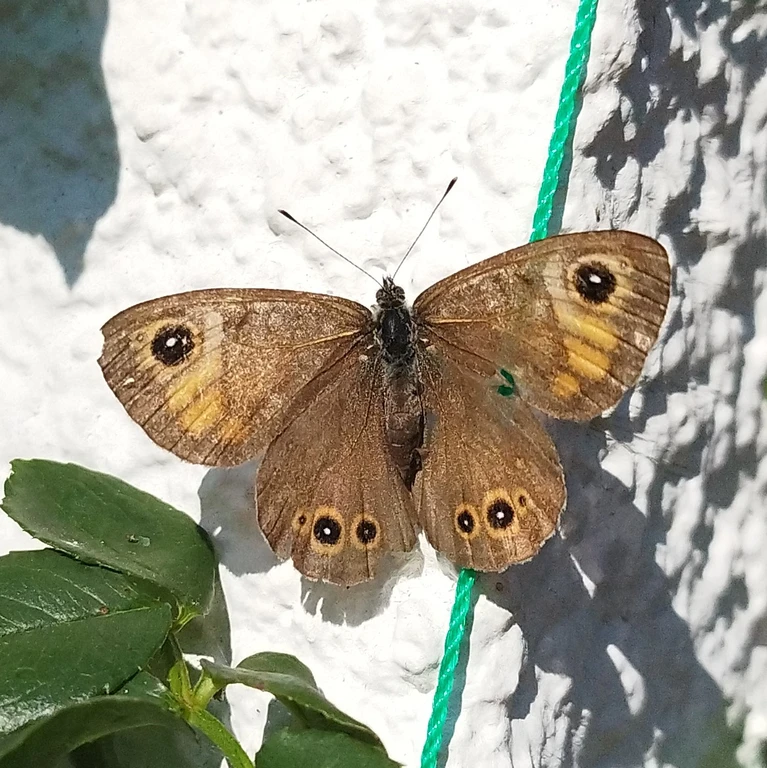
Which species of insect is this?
Lasiommata maera (also Pararge maera)
